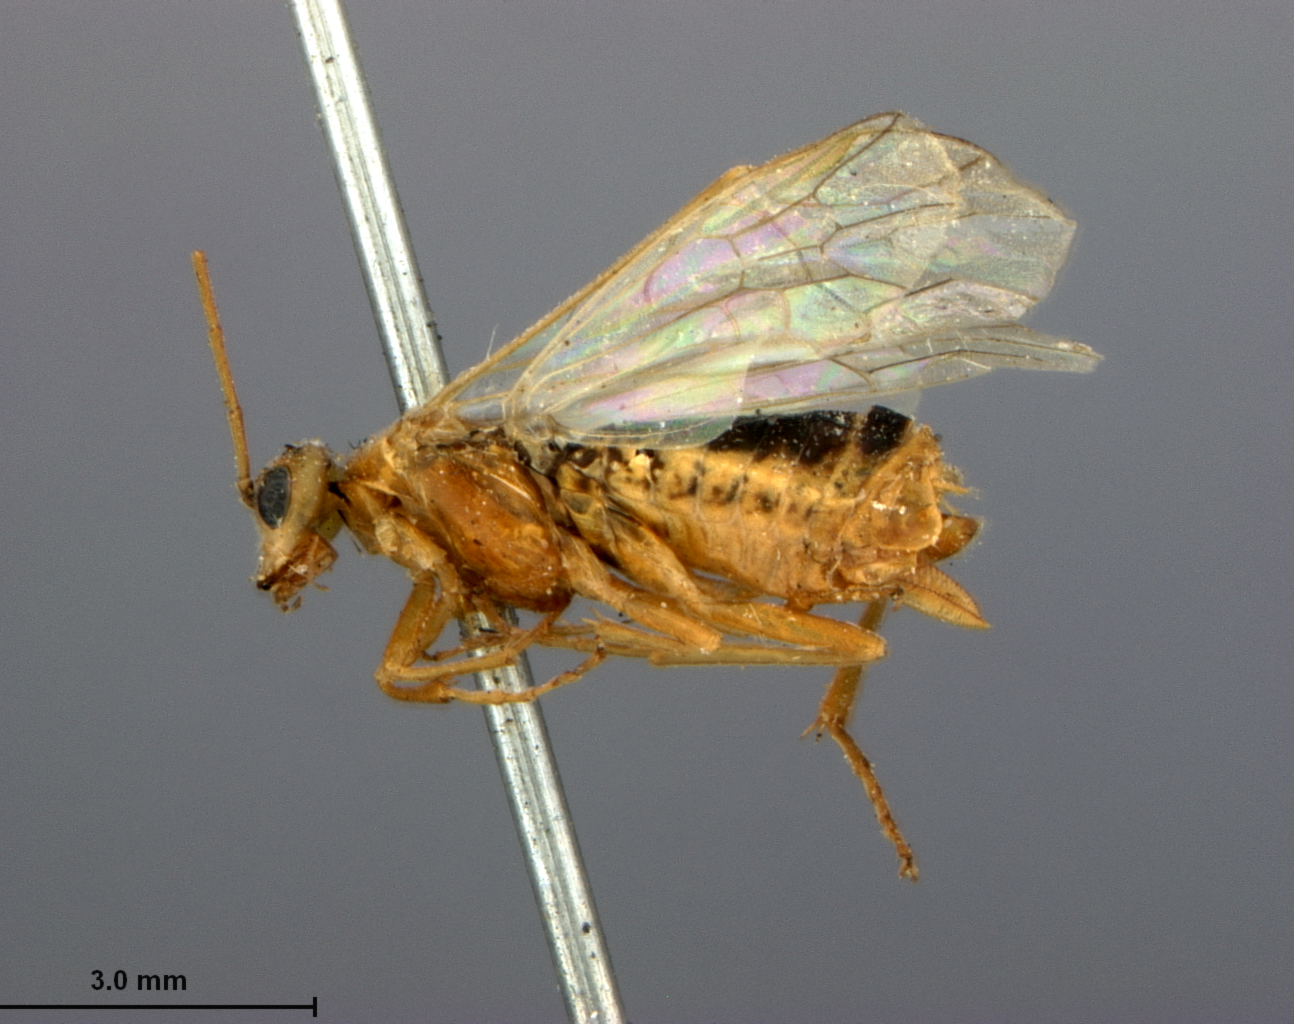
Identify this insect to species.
Pontania popofiana
